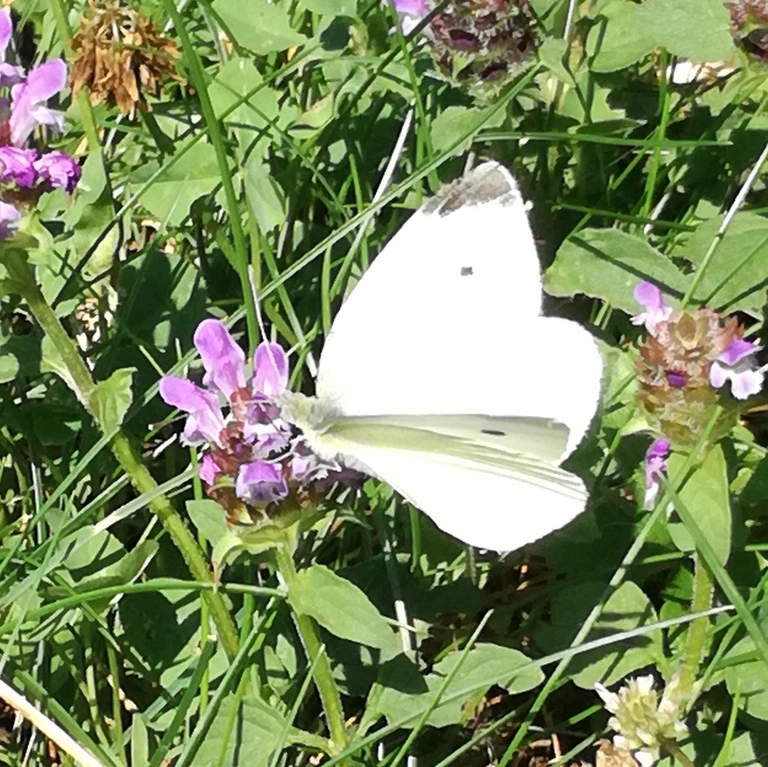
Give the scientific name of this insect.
Pieris rapae
